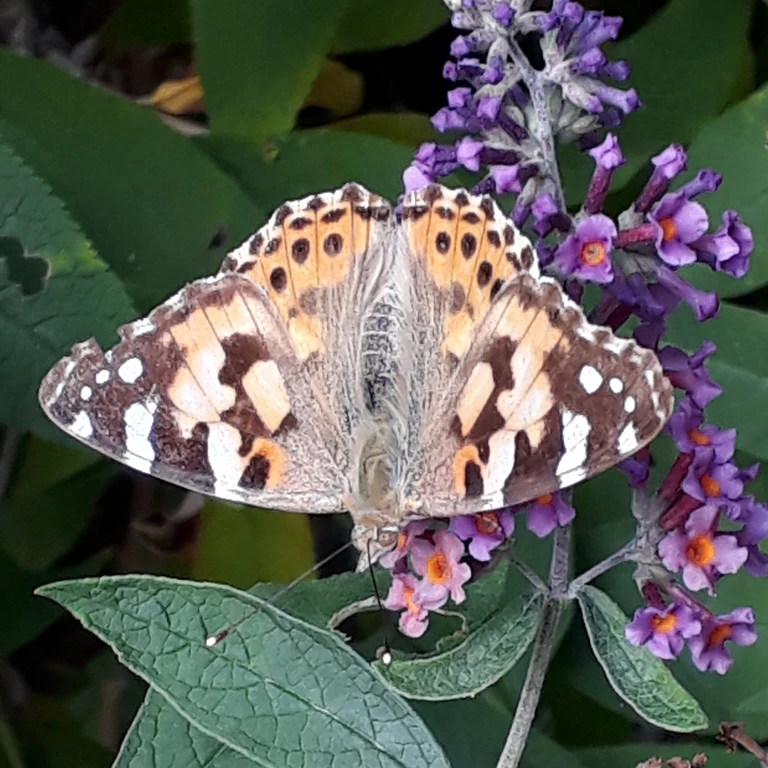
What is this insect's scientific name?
Vanessa cardui
